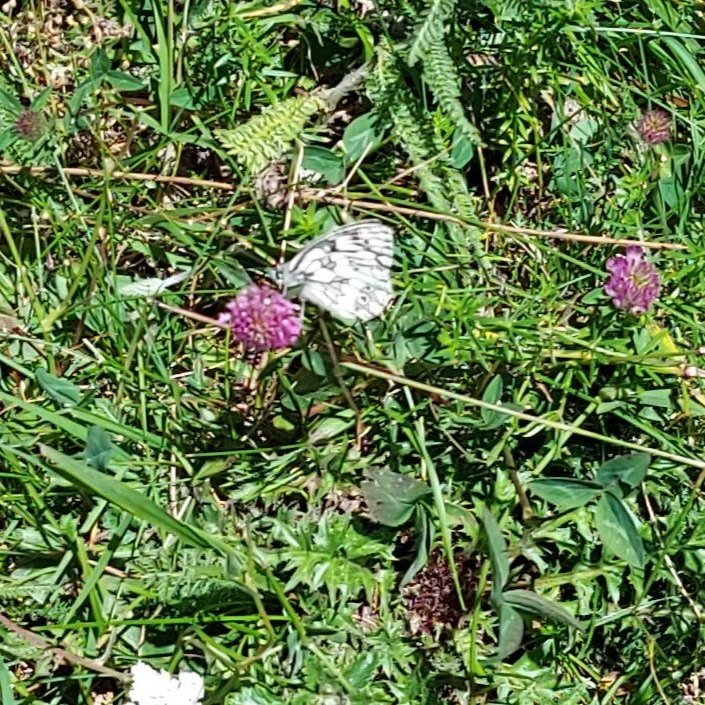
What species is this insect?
Melanargia galathea
